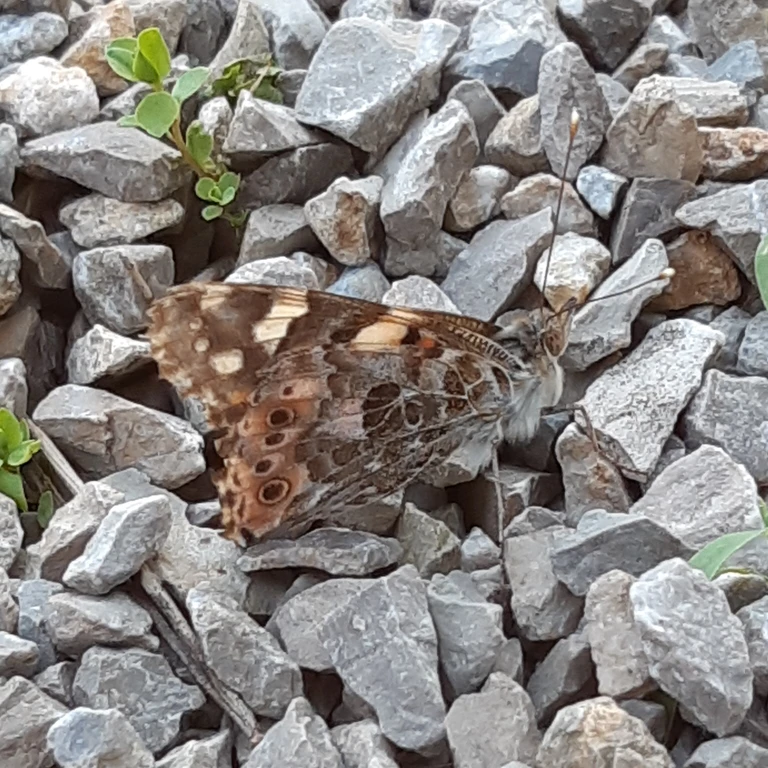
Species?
Vanessa cardui
